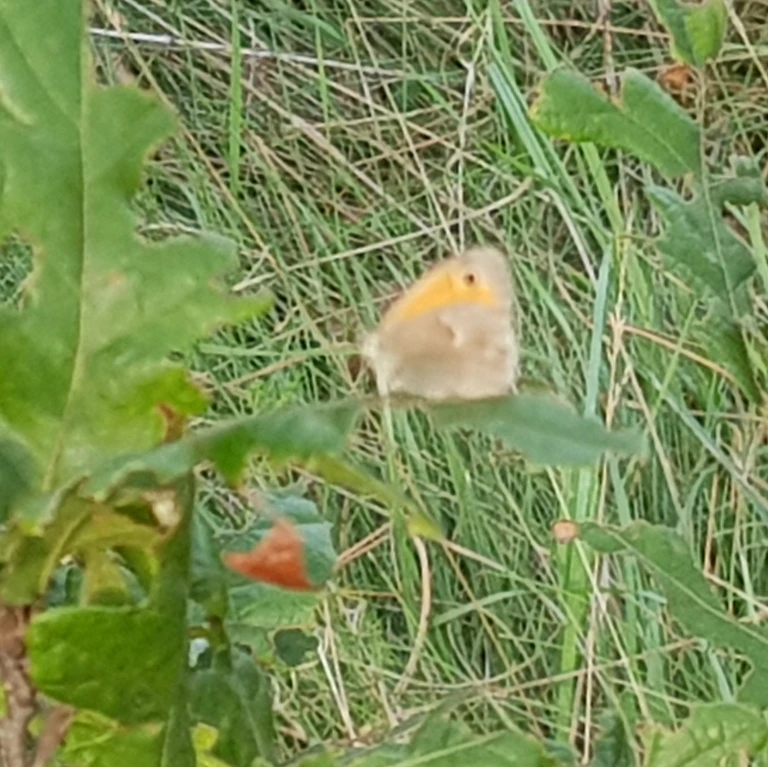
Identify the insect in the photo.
Coenonympha pamphilus
